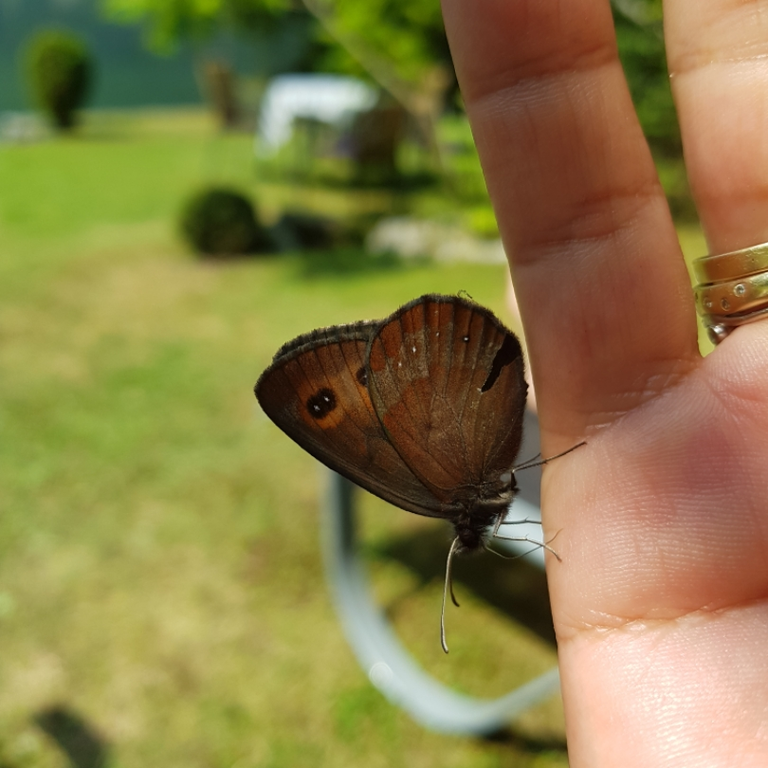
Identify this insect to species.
Erebia aethiops
